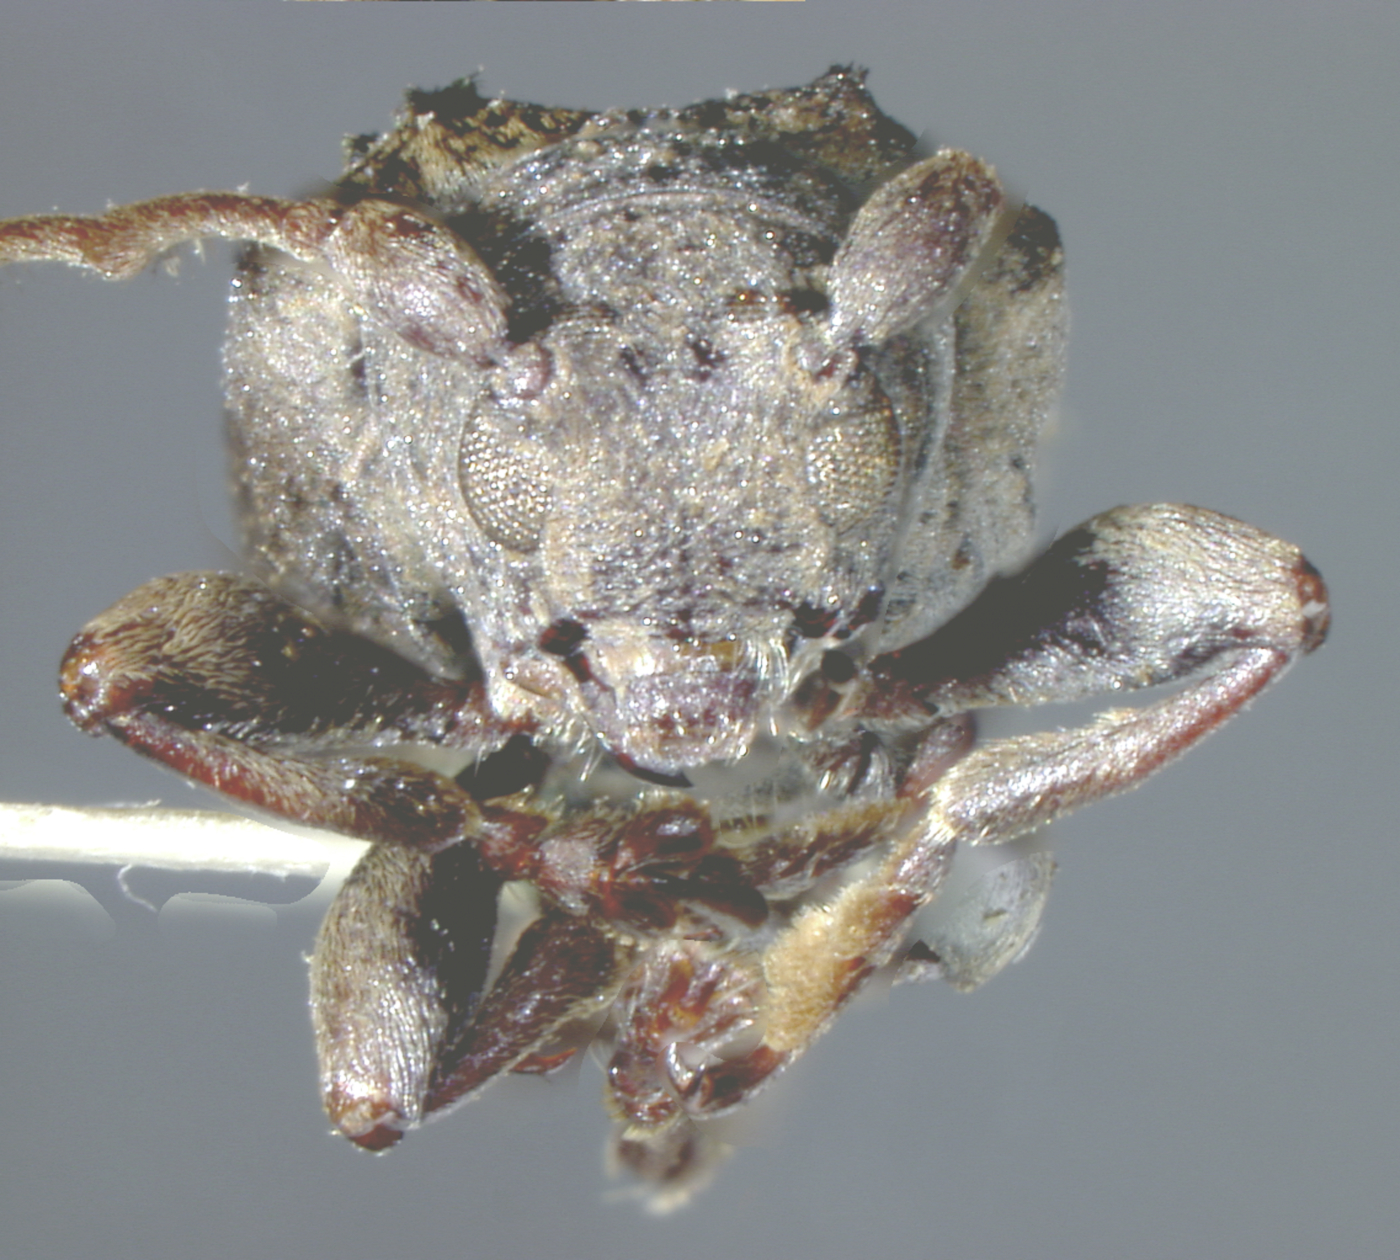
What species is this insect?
Ancornallis cristatus
